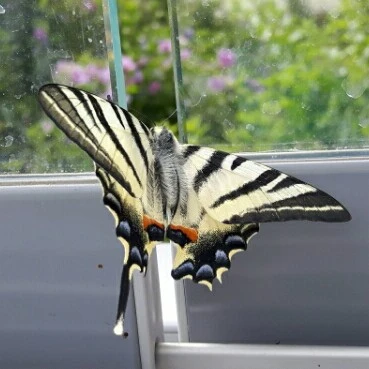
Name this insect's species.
Iphiclides podalirius
